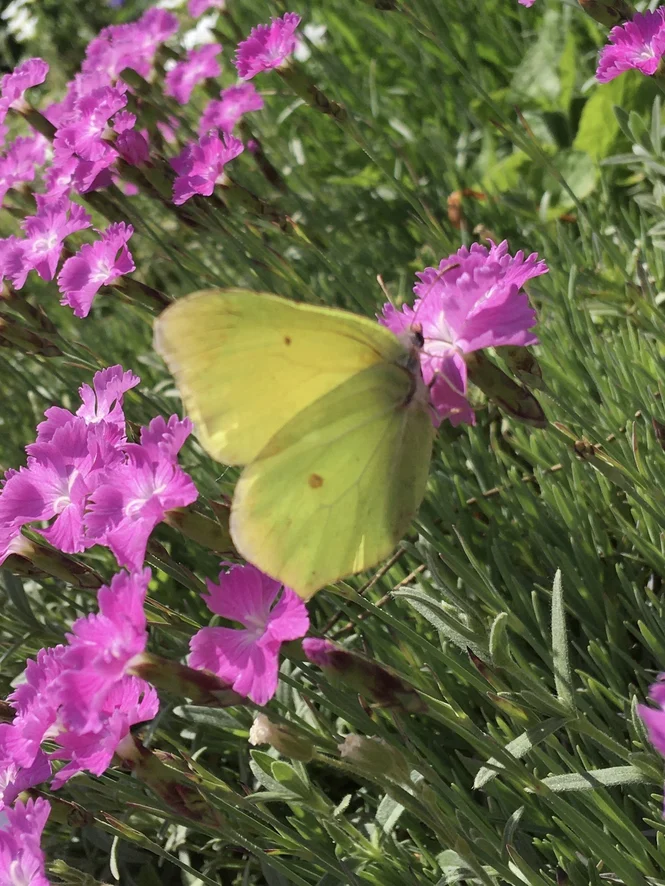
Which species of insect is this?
Gonepteryx rhamni
